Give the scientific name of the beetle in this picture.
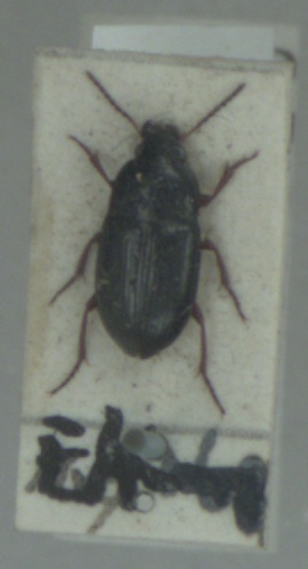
Amara lucida
